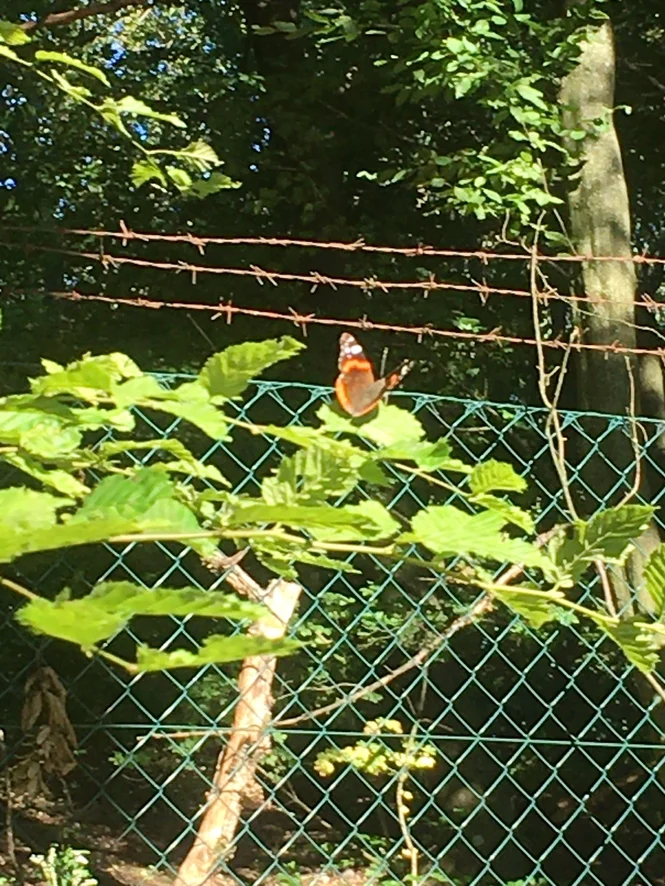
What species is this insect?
Vanessa atalanta
